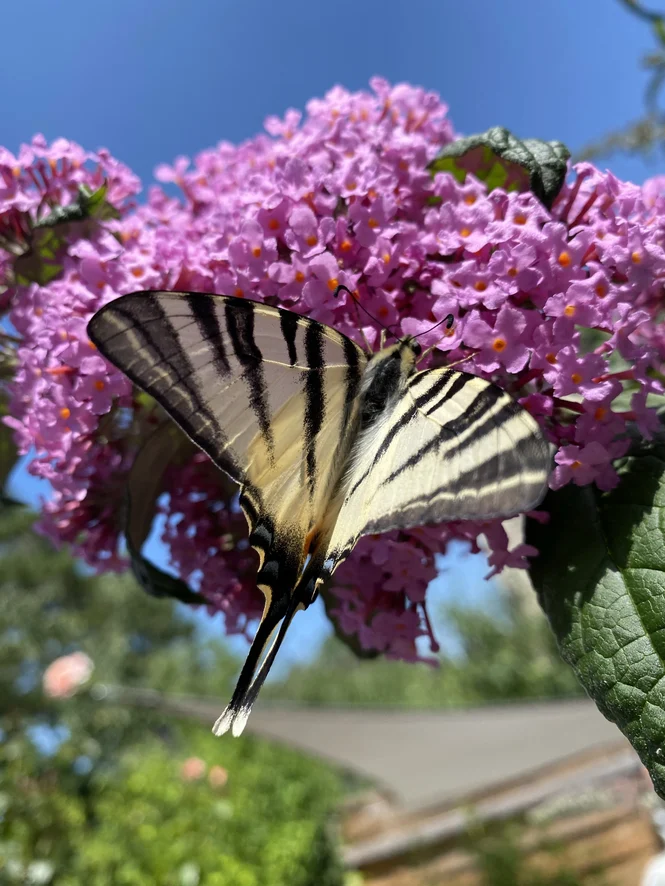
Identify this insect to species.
Iphiclides podalirius
